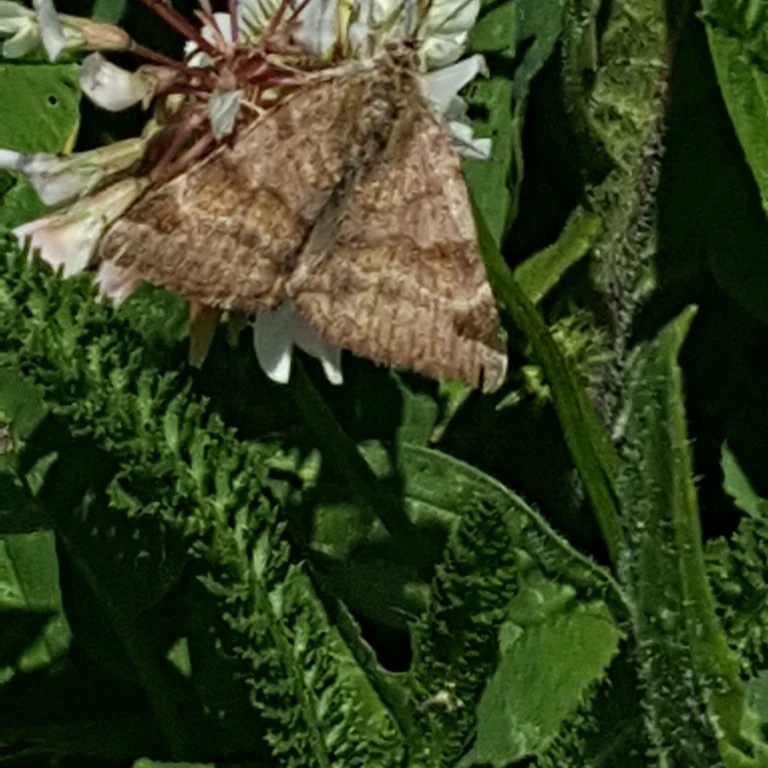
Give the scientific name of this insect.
Euclidia glyphica
